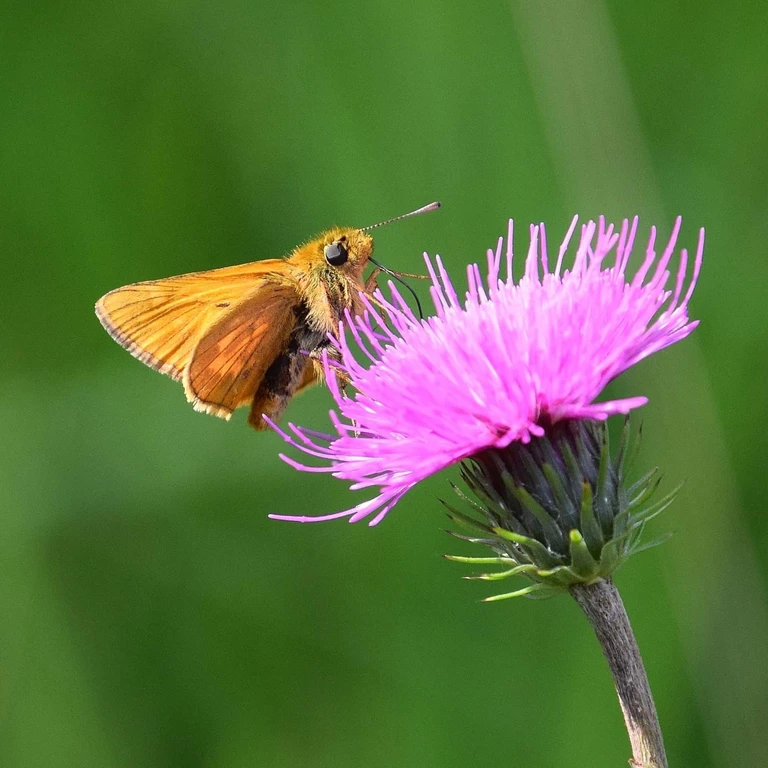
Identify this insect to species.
Ochlodes sylvanus (also Ochlodes venata)
